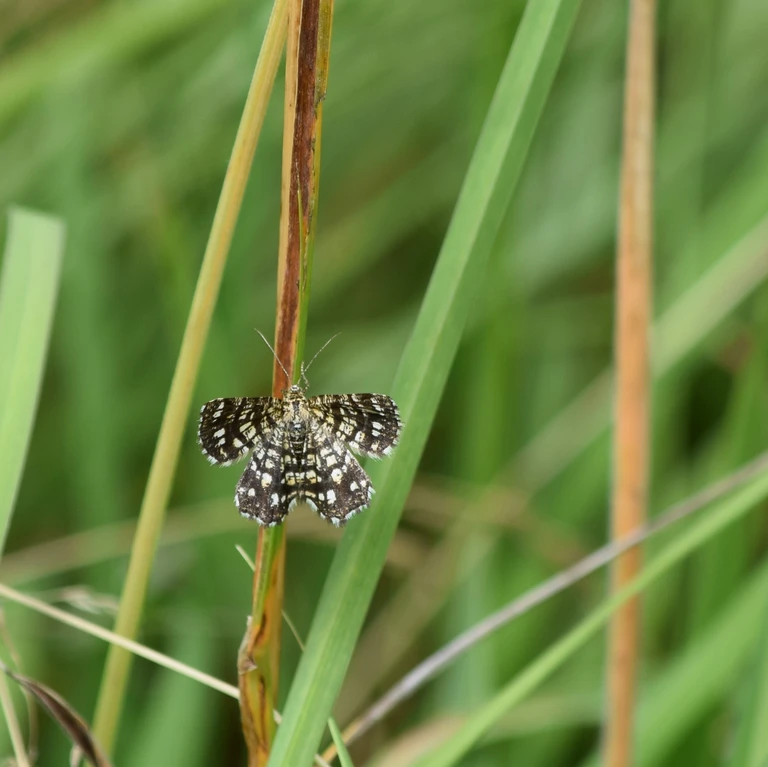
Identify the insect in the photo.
Chiasmia clathrata
